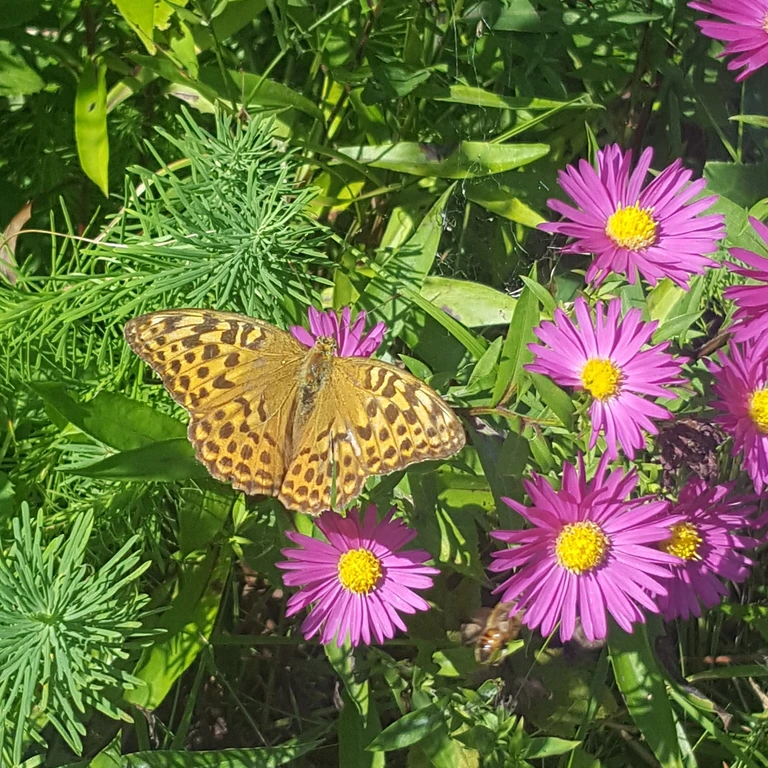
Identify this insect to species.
Argynnis paphia
